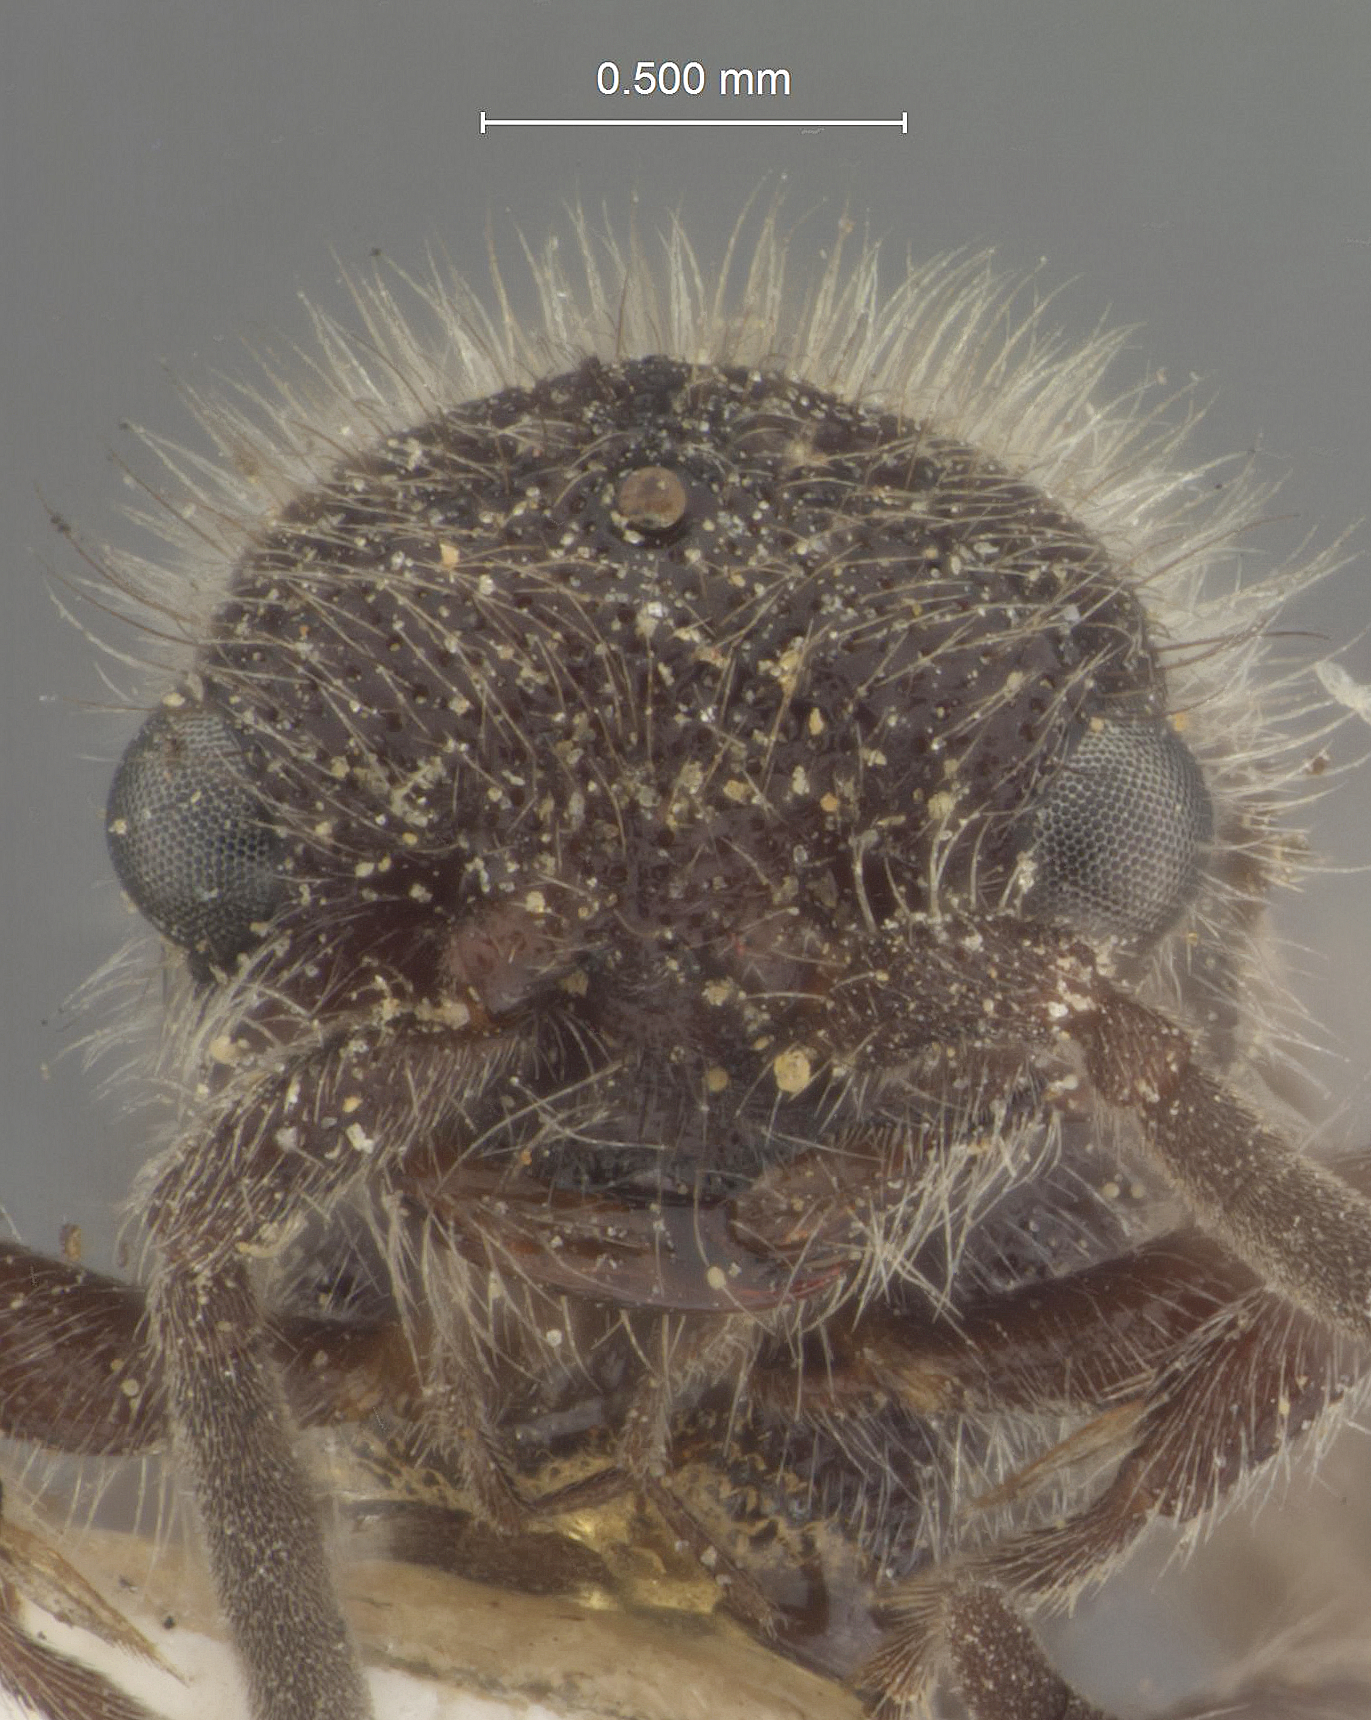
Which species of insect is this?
Photopsis cressoni
